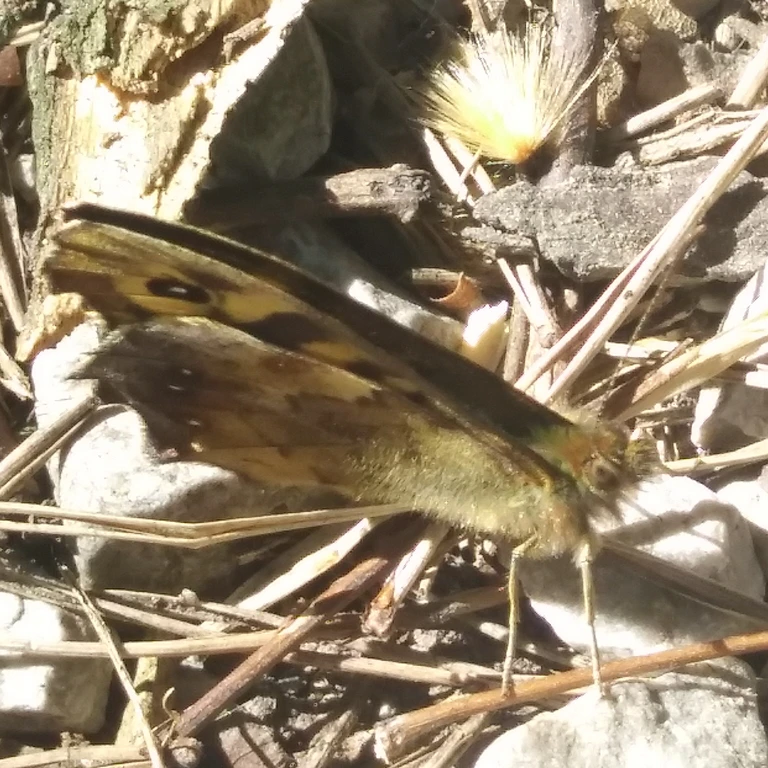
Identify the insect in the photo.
Pararge aegeria
